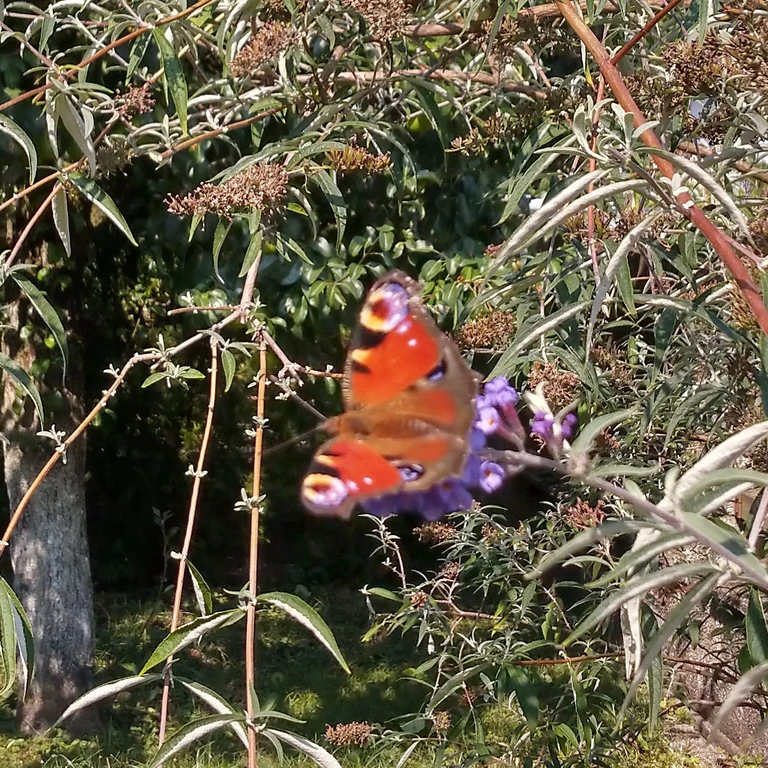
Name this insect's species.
Aglais io
